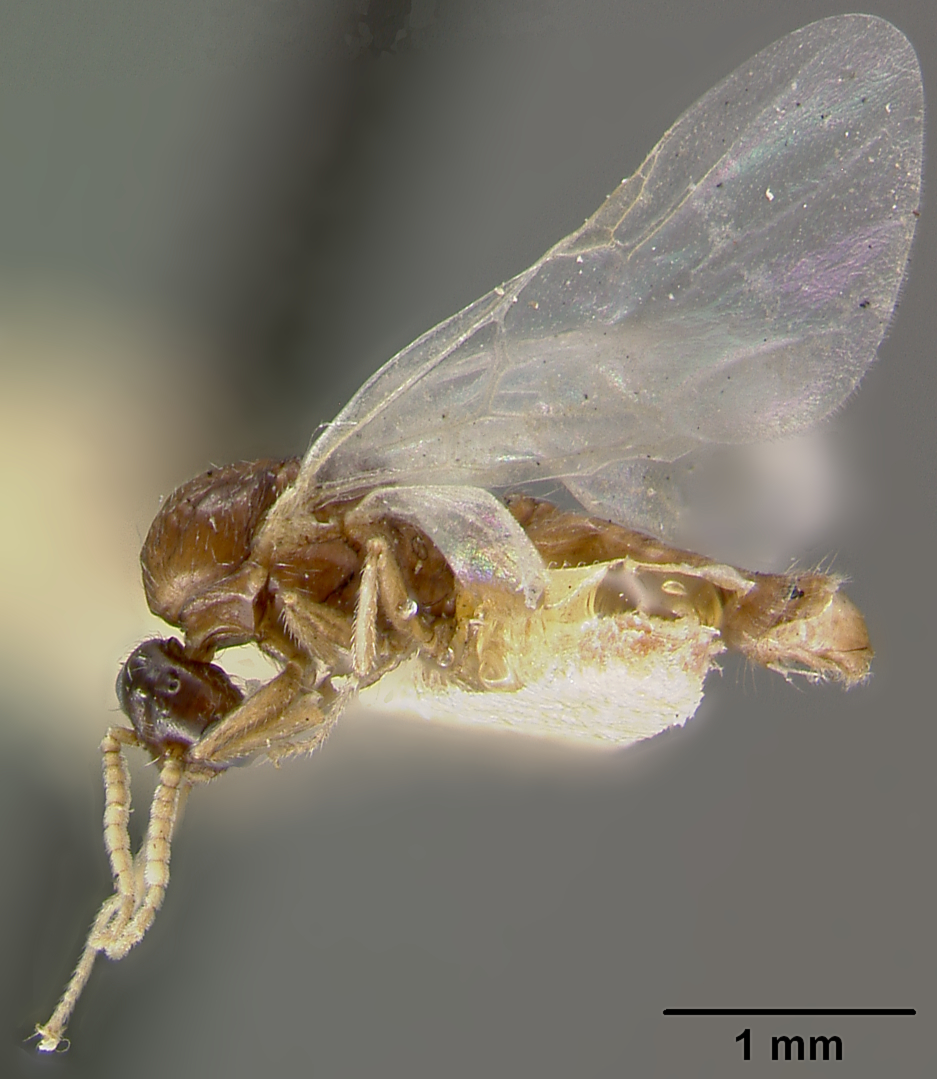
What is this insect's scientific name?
Crematogaster atkinsoni
